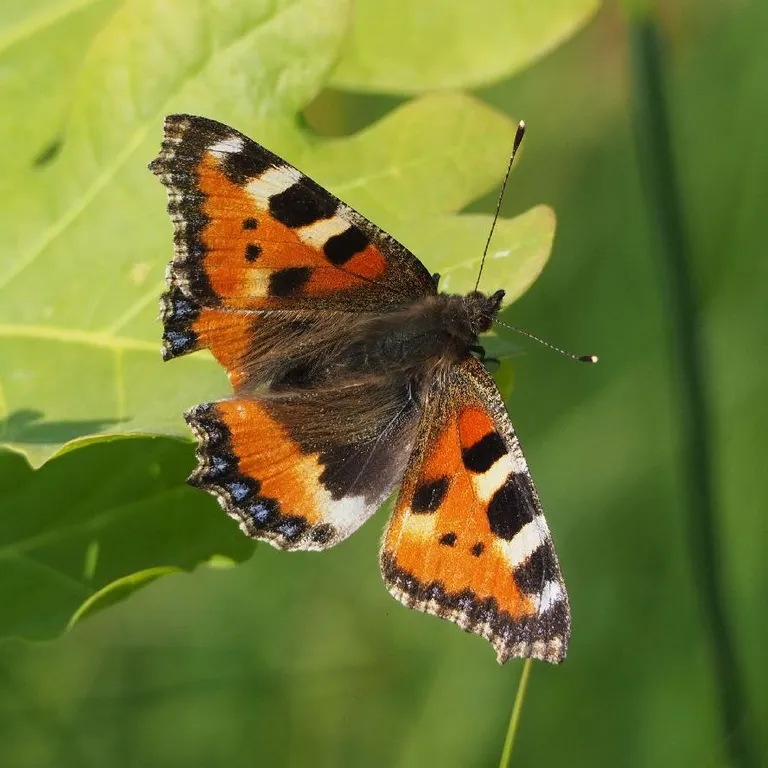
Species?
Aglais urticae
